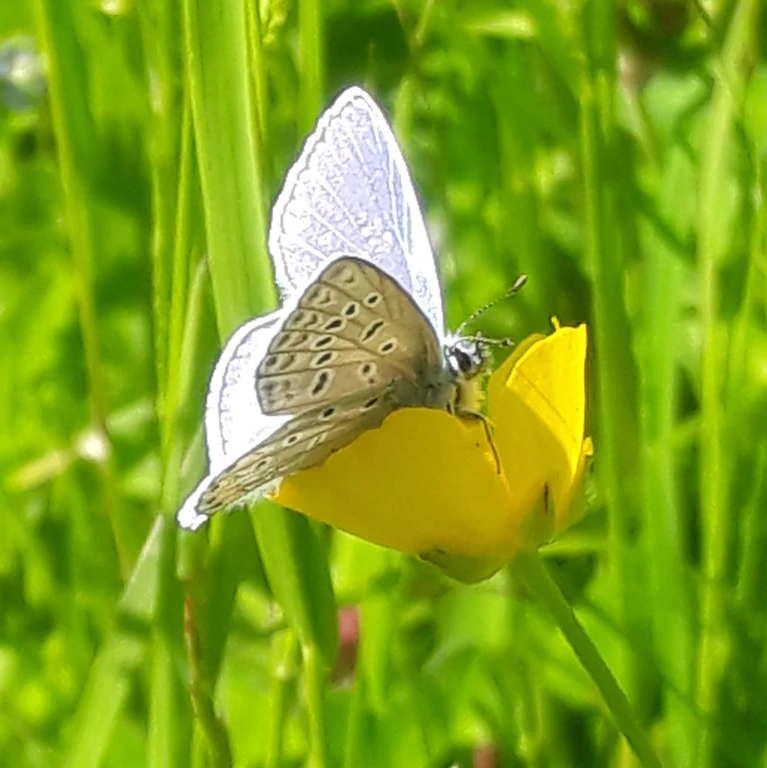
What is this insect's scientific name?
Polyommatus icarus
